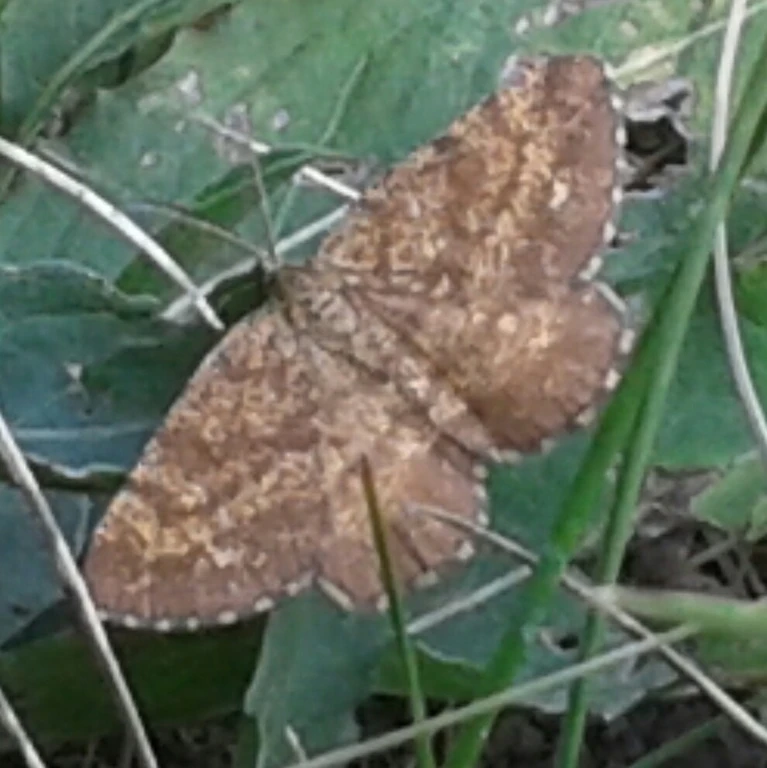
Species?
Ematurga atomaria
